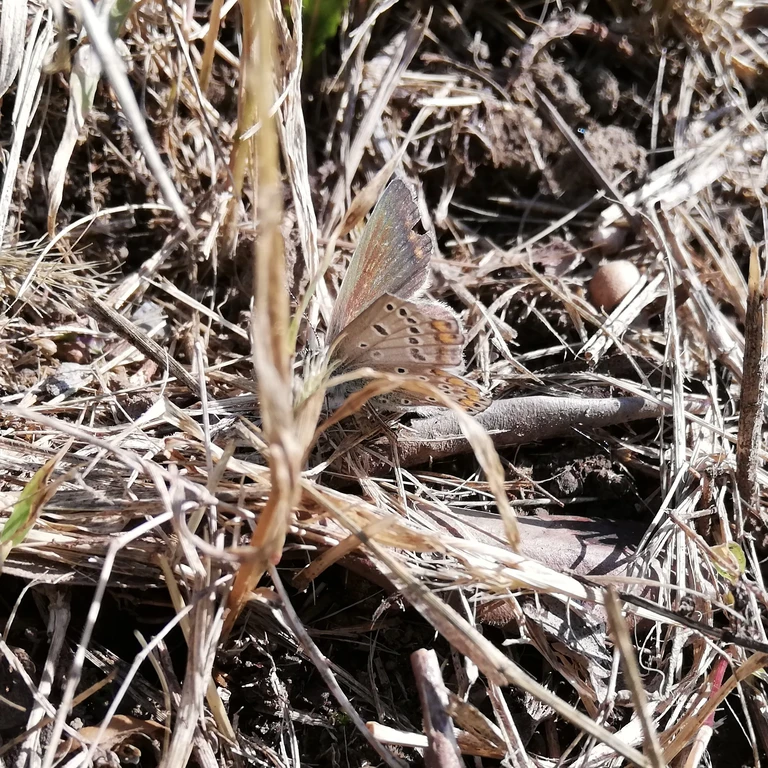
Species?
Polyommatus icarus
